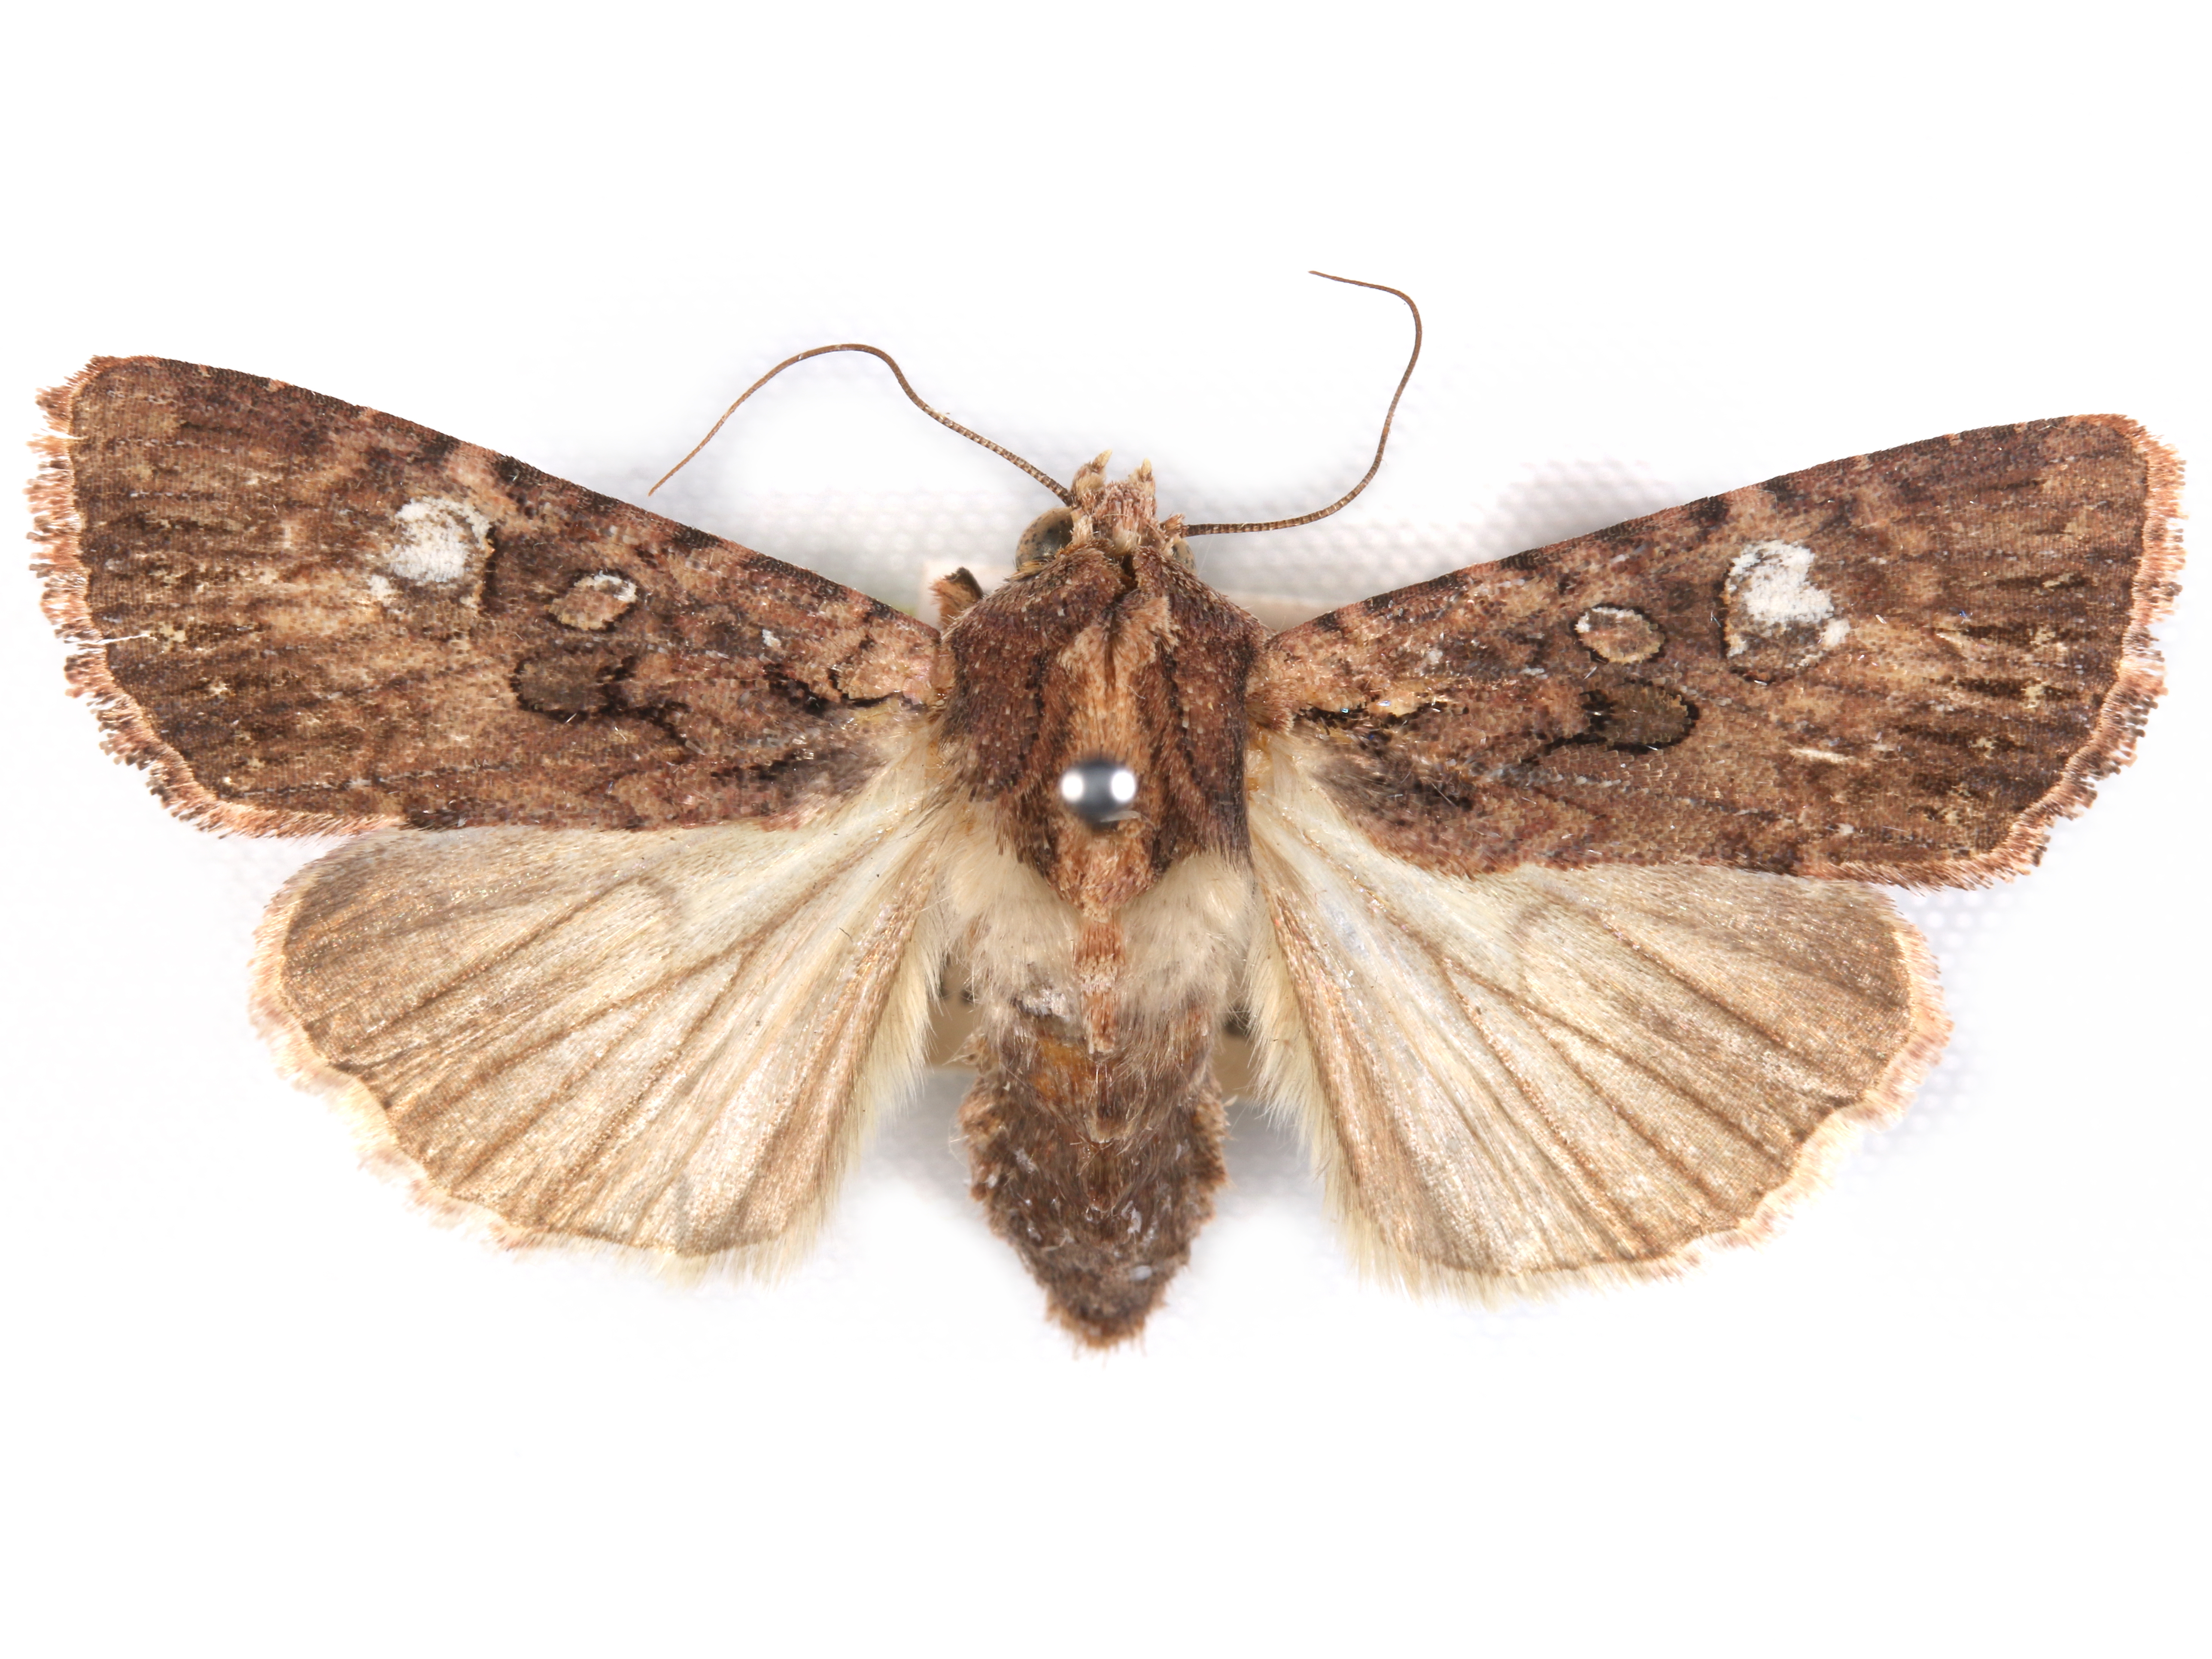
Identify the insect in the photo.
Feliniopsis consummata
